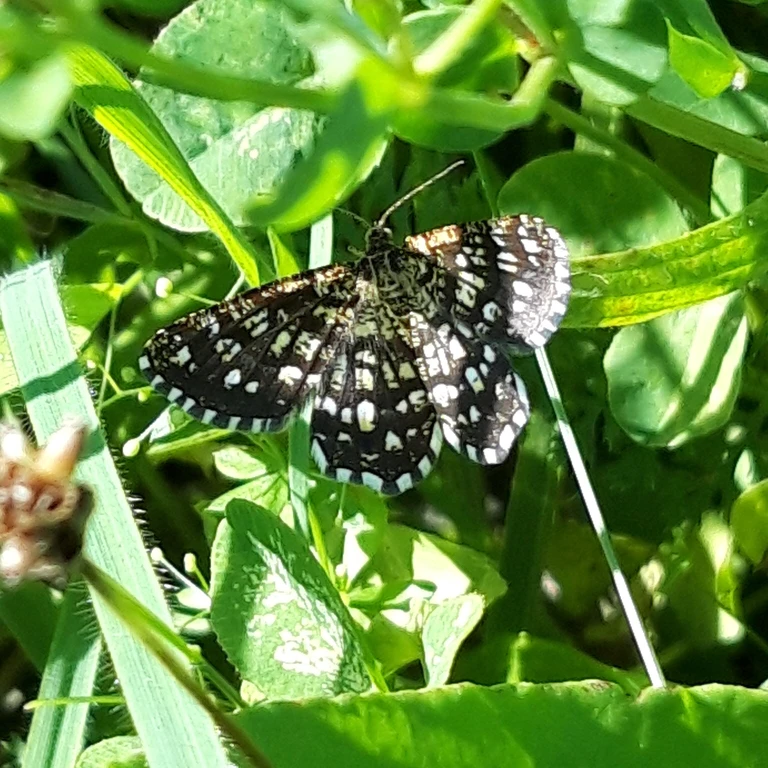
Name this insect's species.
Chiasmia clathrata
